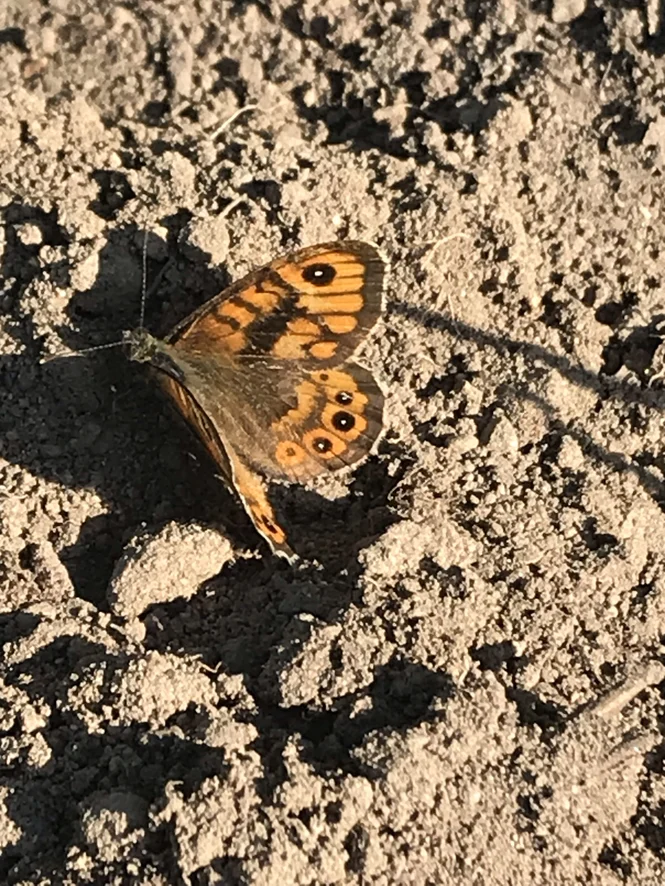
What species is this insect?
Lasiommata megera (also Pararge megera)
